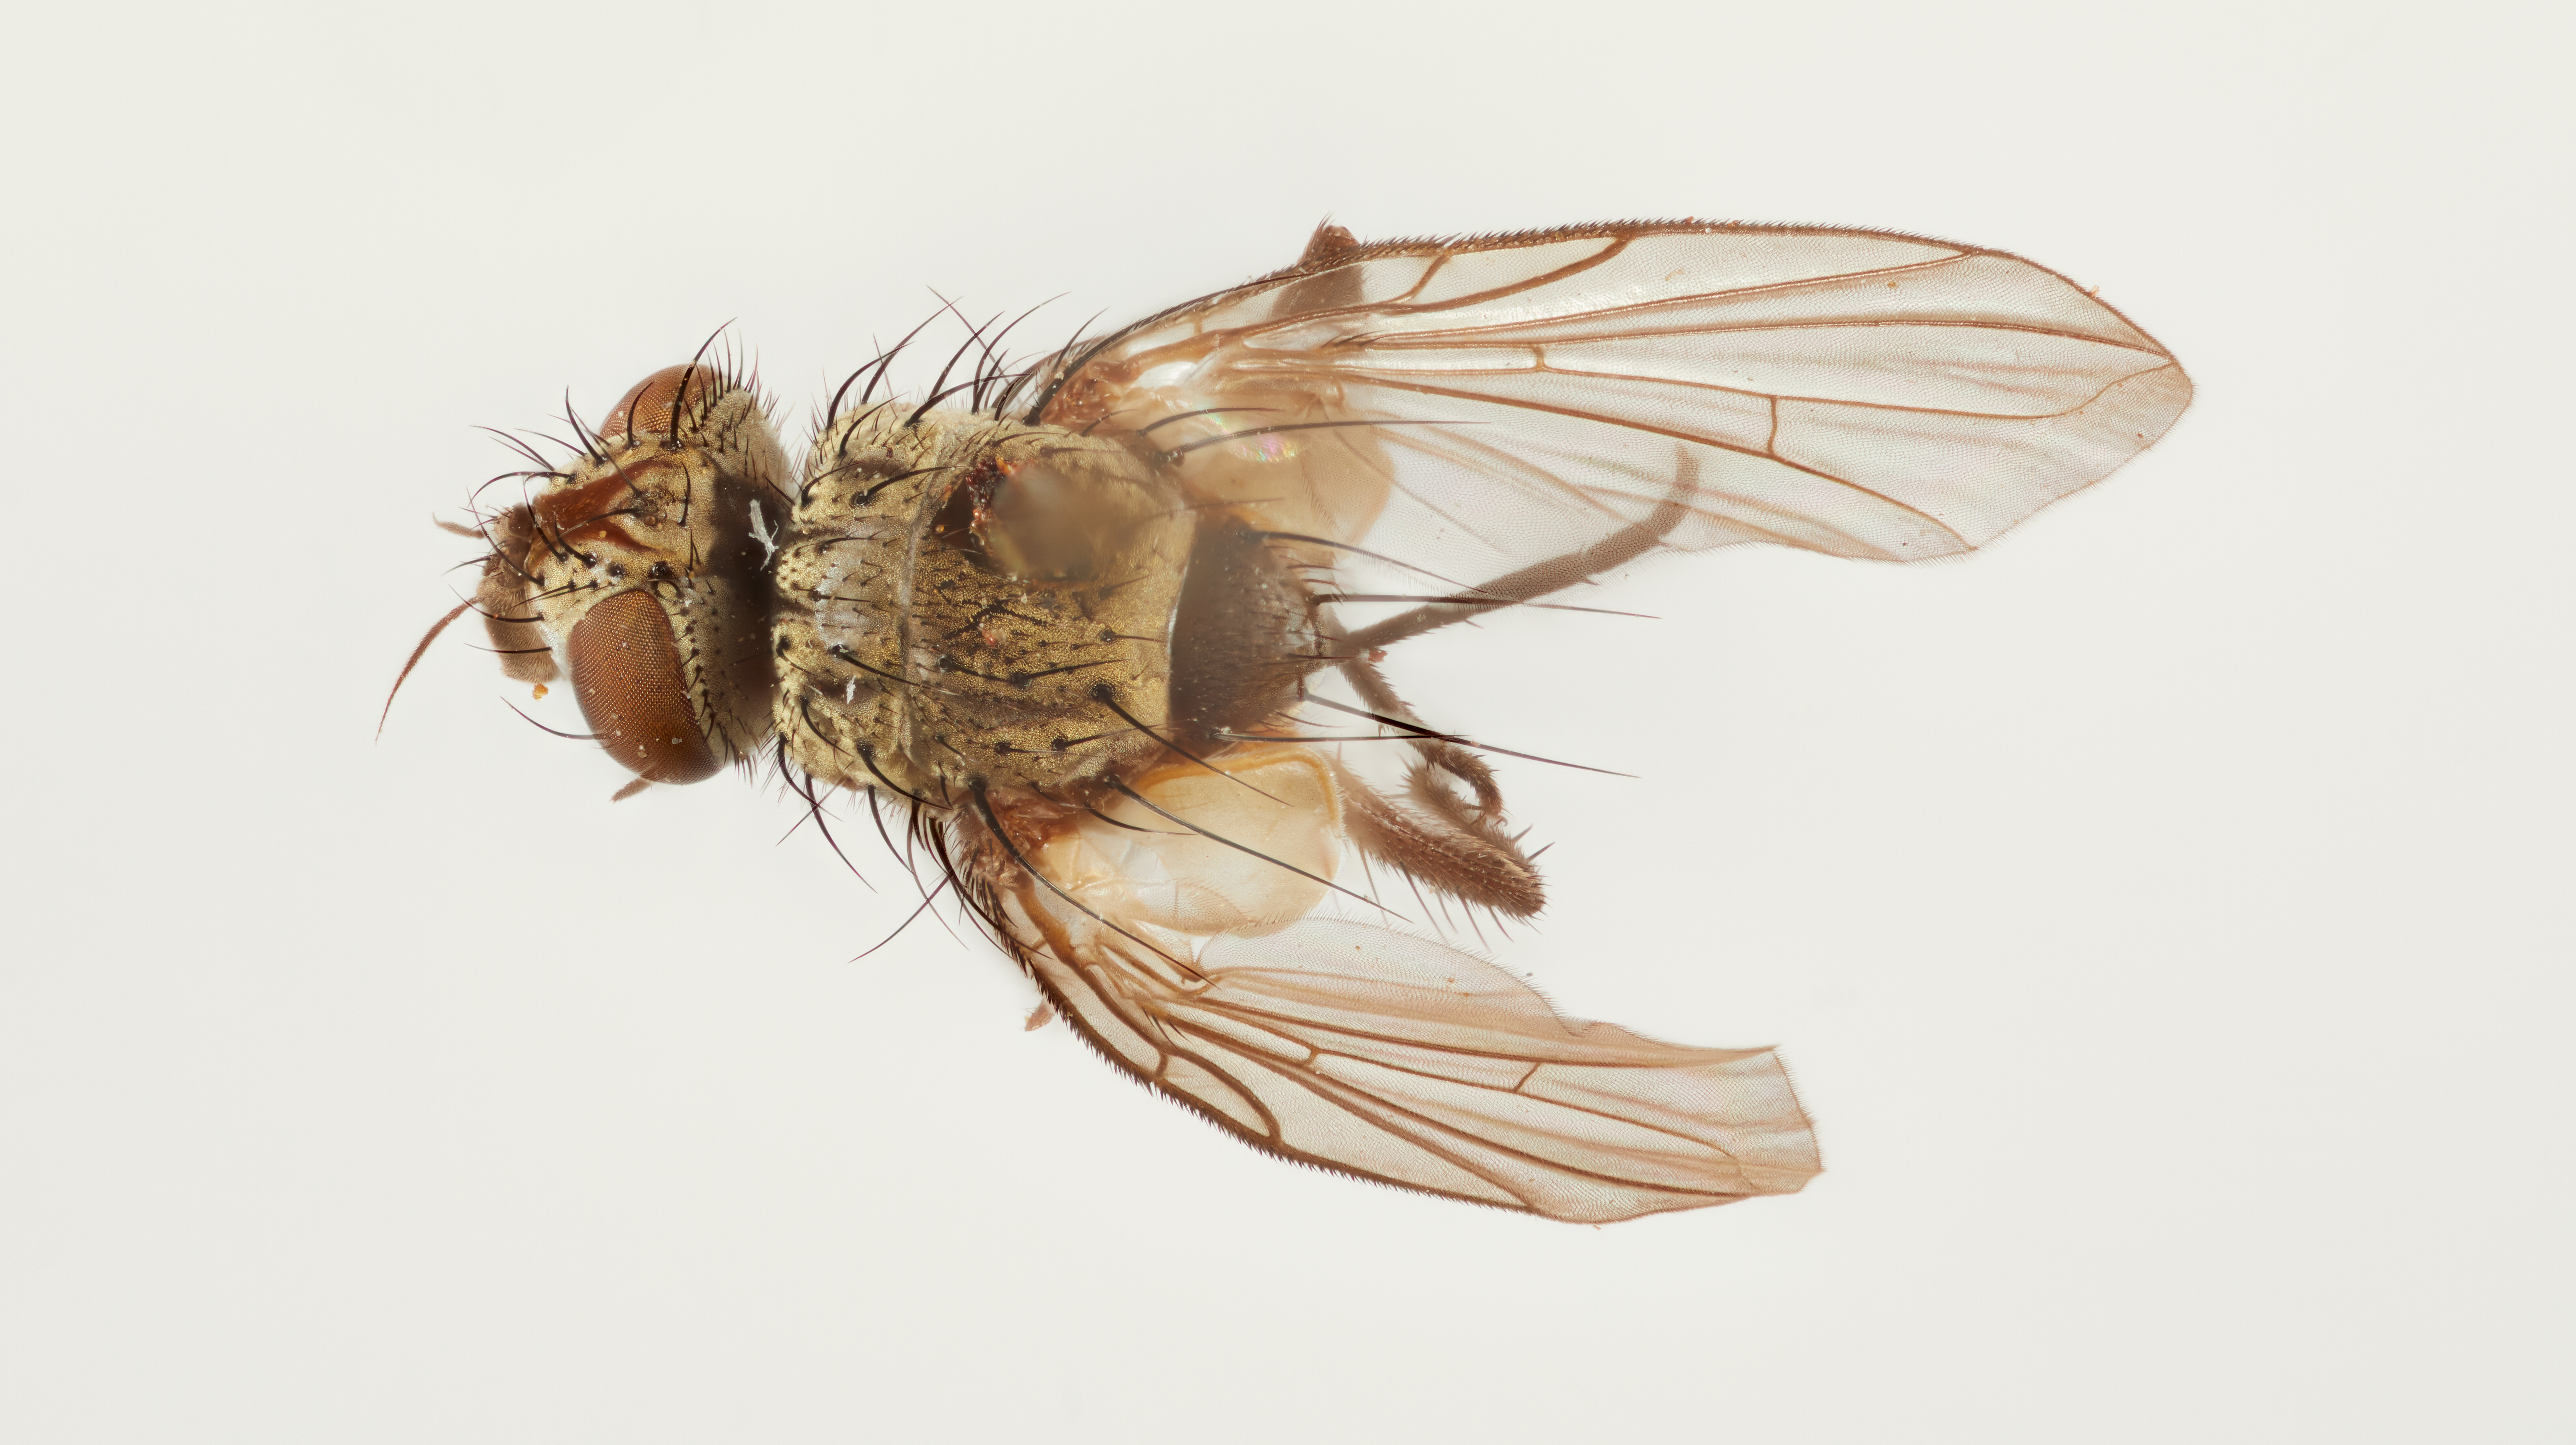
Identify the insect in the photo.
Siphoactia charapensis
